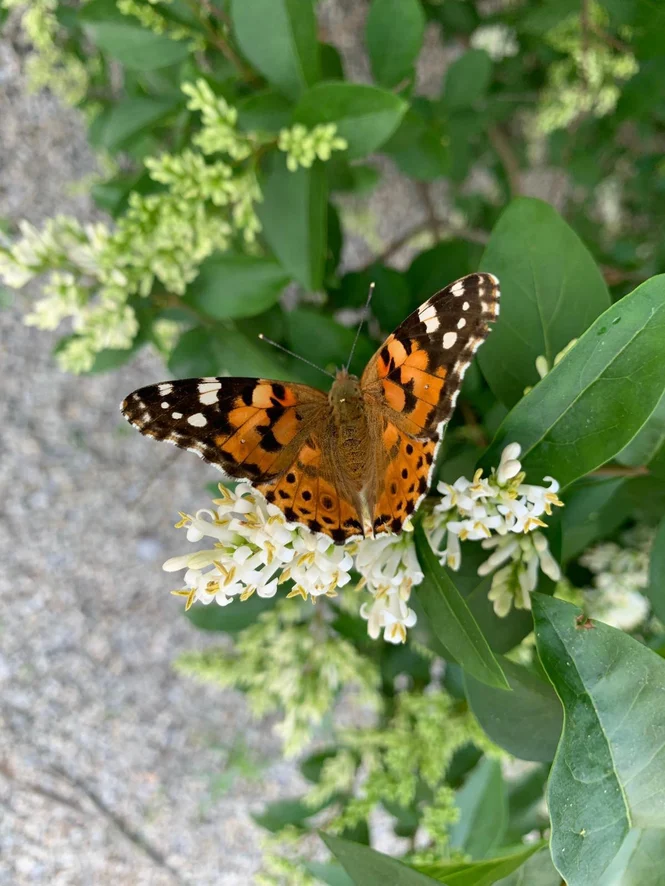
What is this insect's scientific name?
Vanessa cardui
